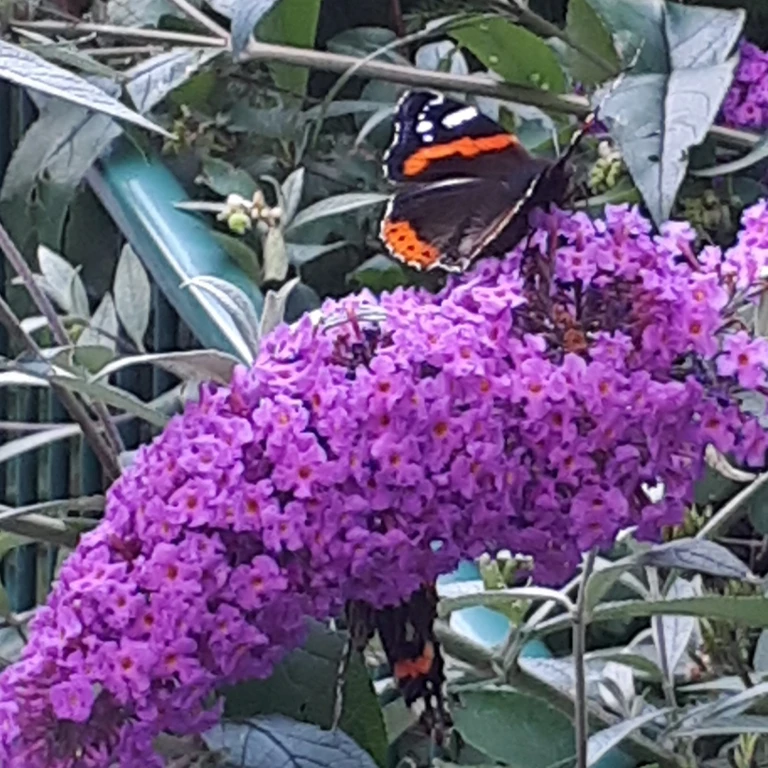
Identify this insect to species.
Vanessa atalanta
